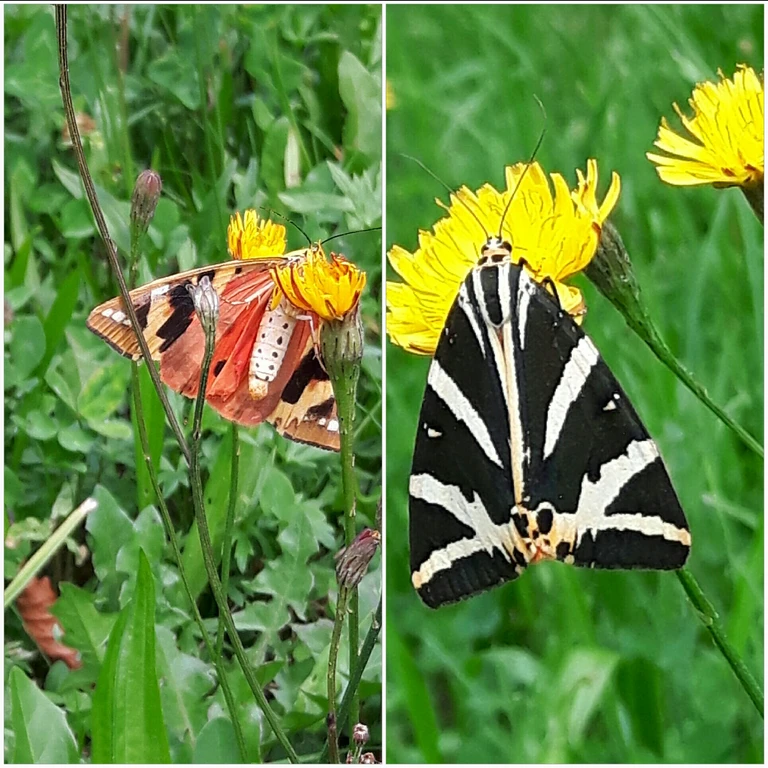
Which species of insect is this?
Euplagia quadripunctaria
